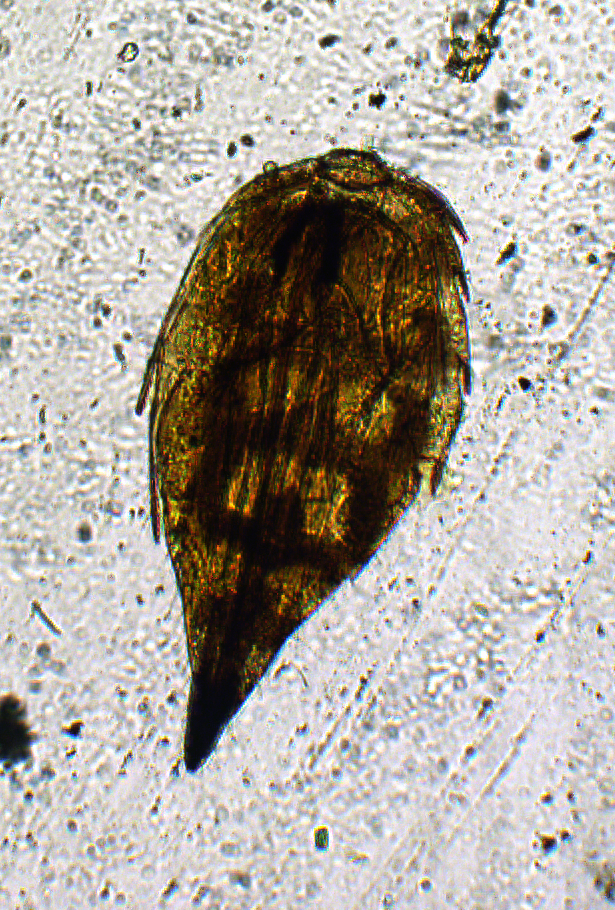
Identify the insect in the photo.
Tetrastichus malabarensis
